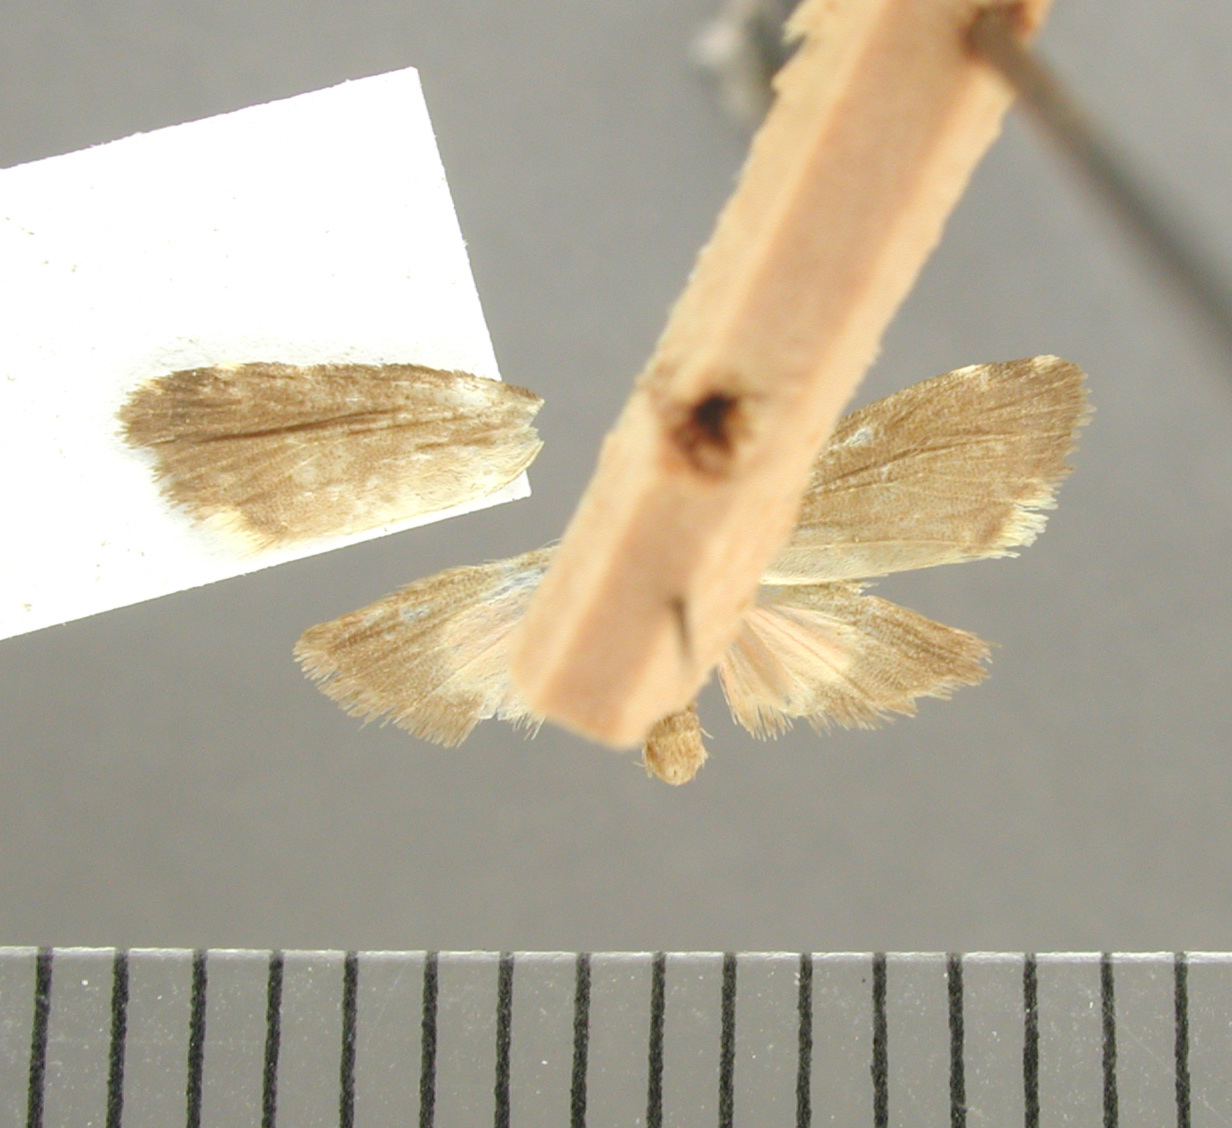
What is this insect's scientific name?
Talara mona
